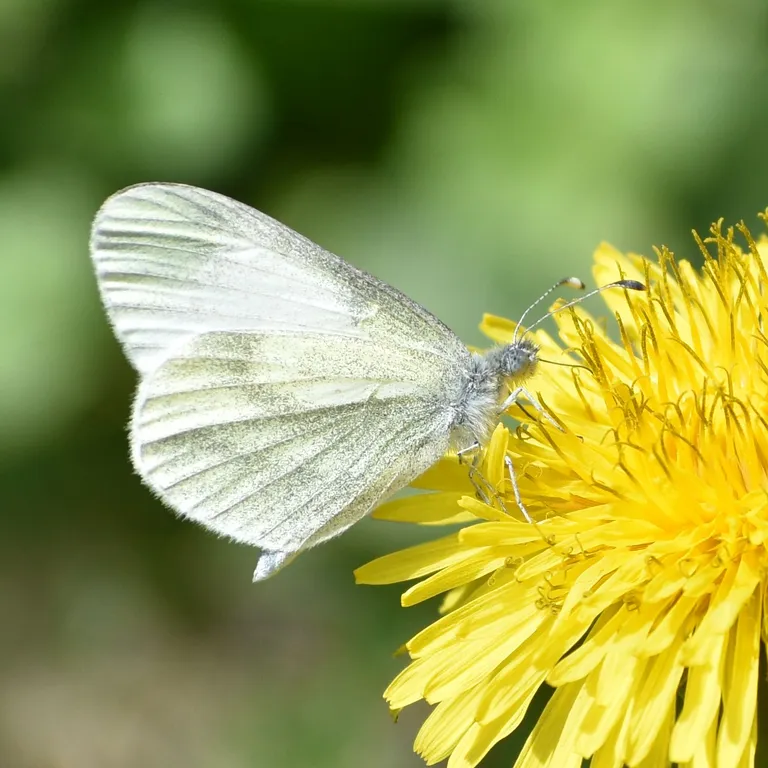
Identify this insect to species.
Leptidea sinapis/juvernica
